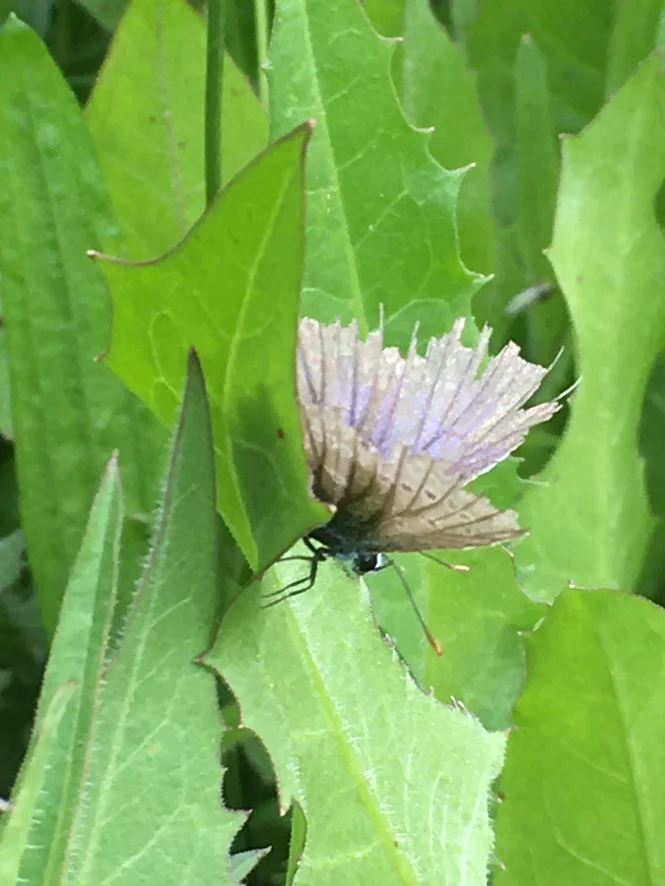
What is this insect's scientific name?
Polyommatus icarus
